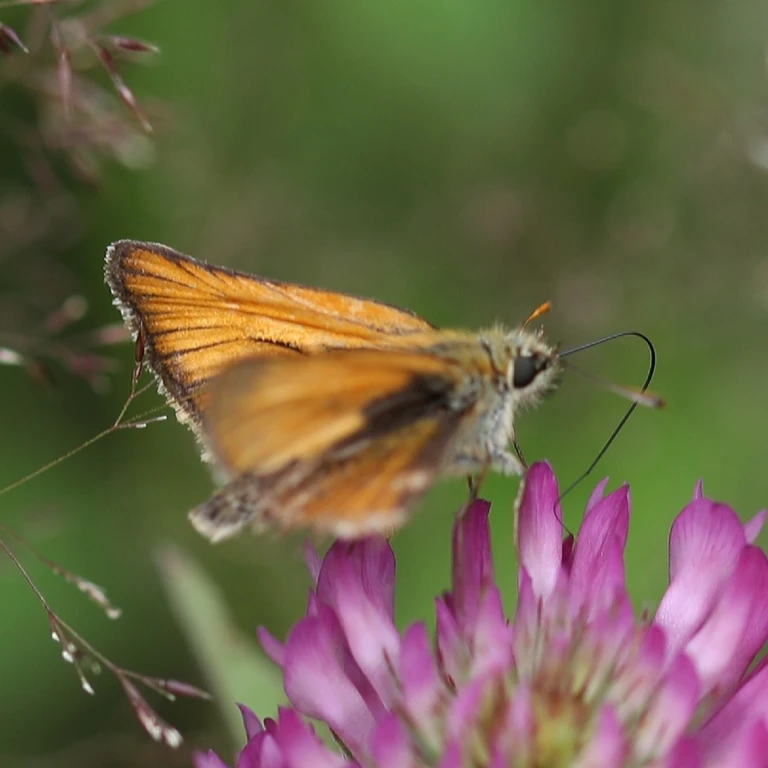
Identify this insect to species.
Thymelicus sylvestris
